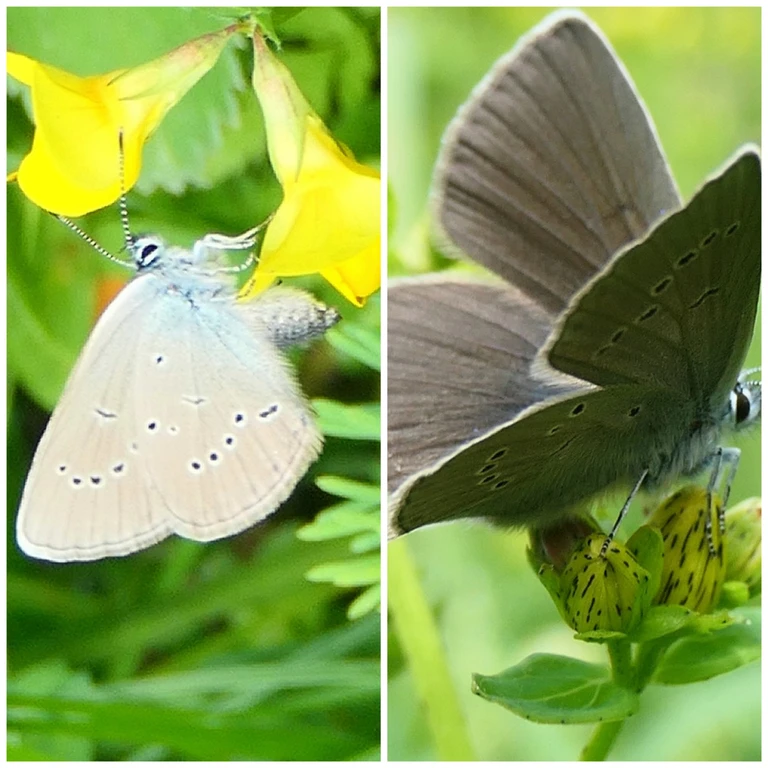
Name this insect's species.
Cyaniris semiargus
